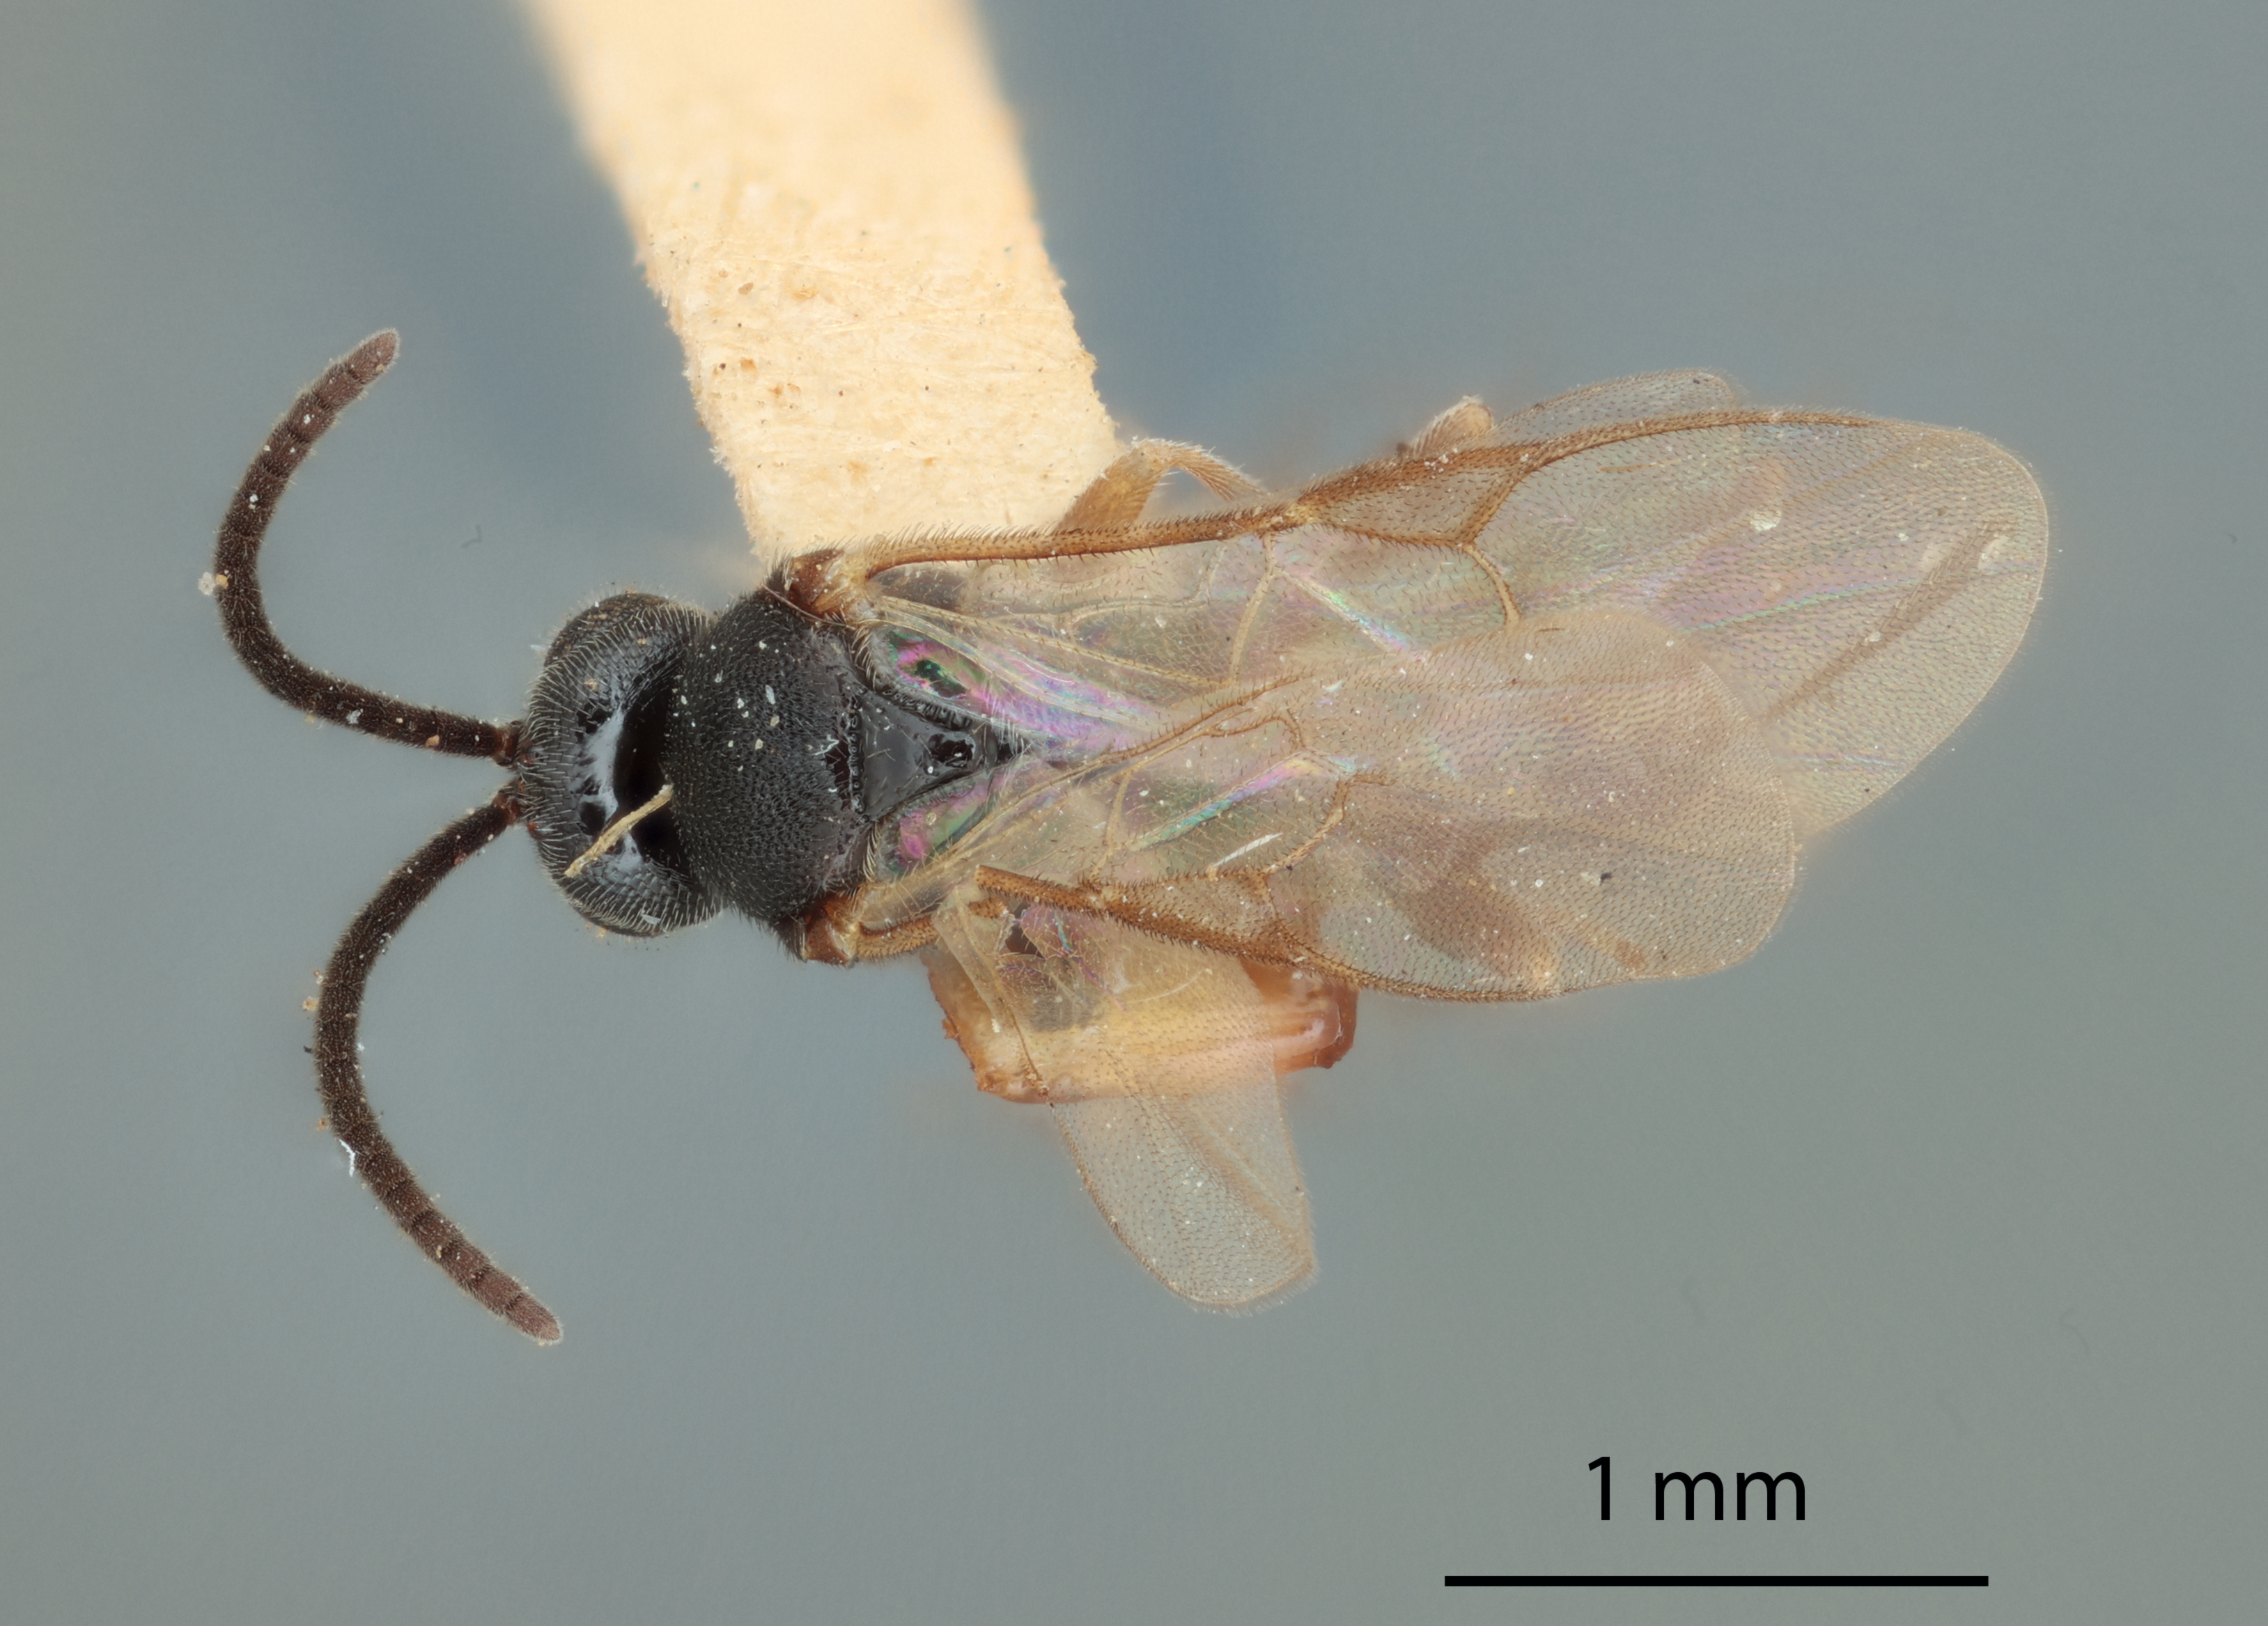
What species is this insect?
Apanteles smerdis
